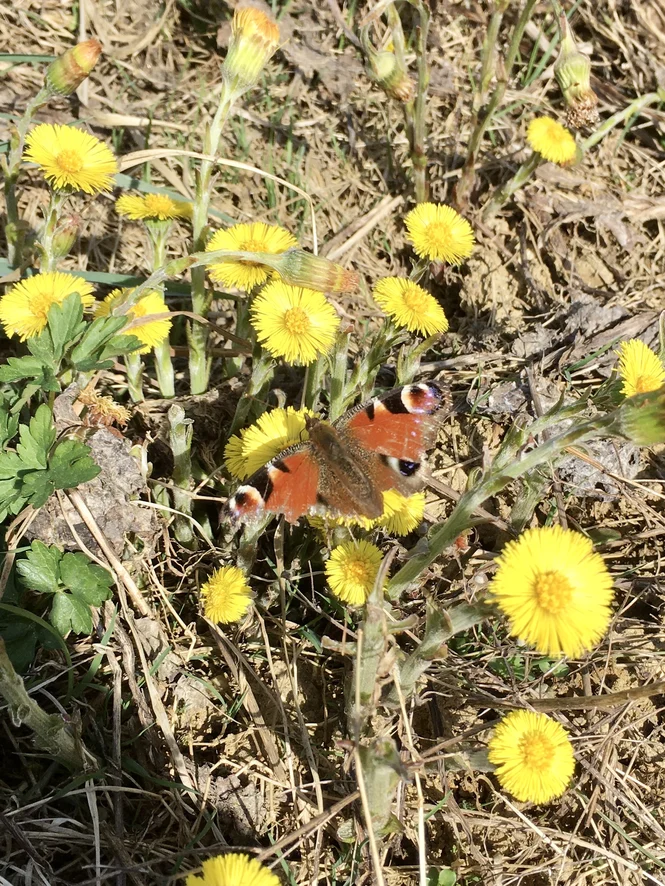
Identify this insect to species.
Aglais io
